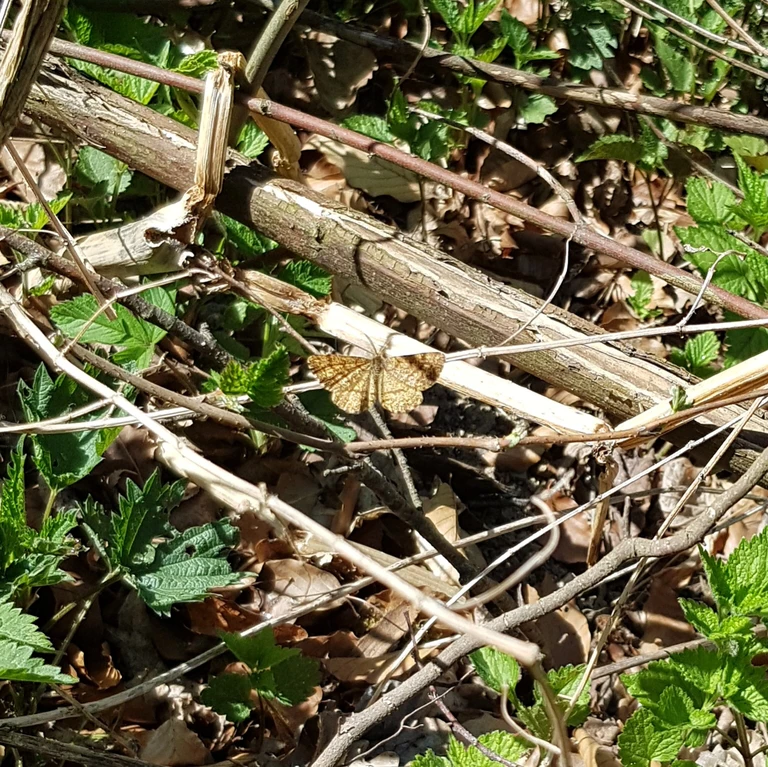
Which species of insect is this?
Ematurga atomaria
